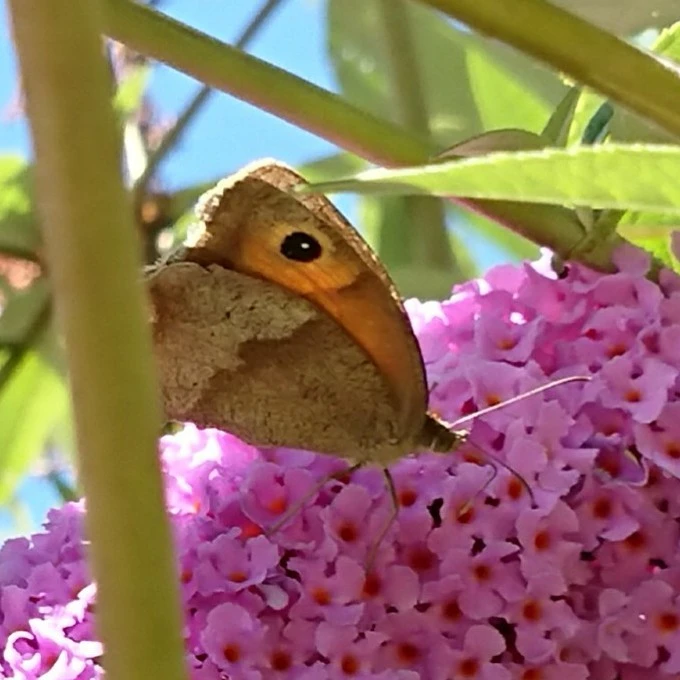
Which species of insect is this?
Maniola jurtina
